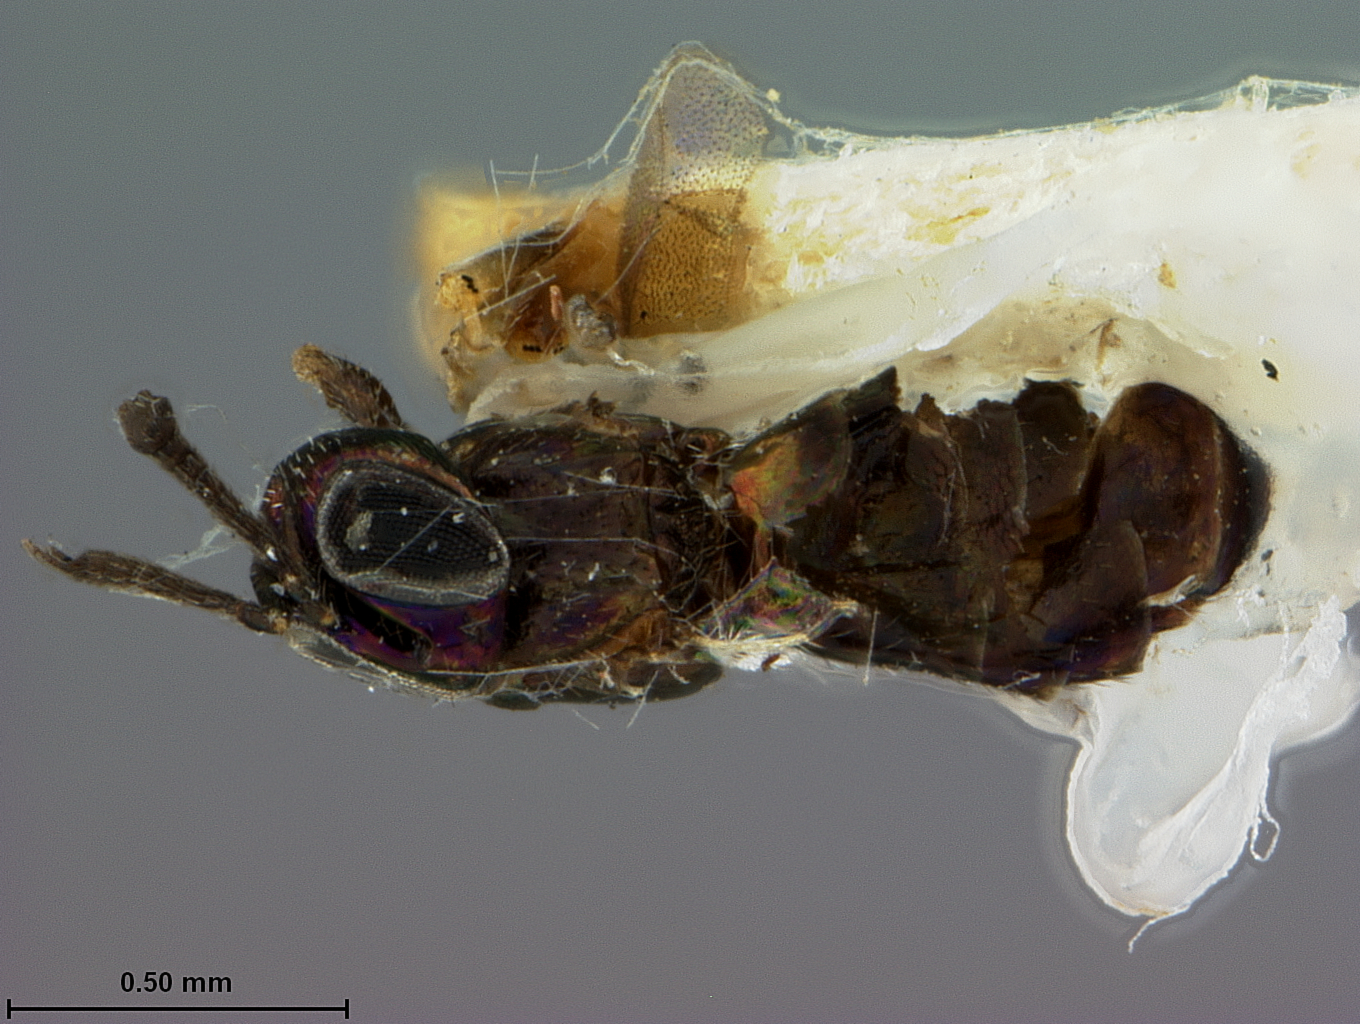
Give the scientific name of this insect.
Eupelmus dryophantae
